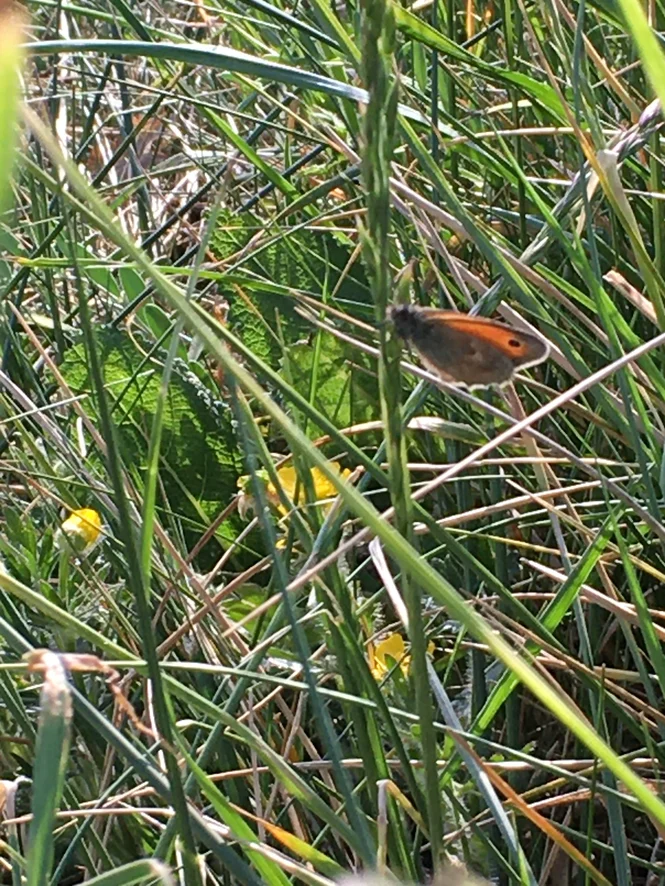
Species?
Coenonympha pamphilus
